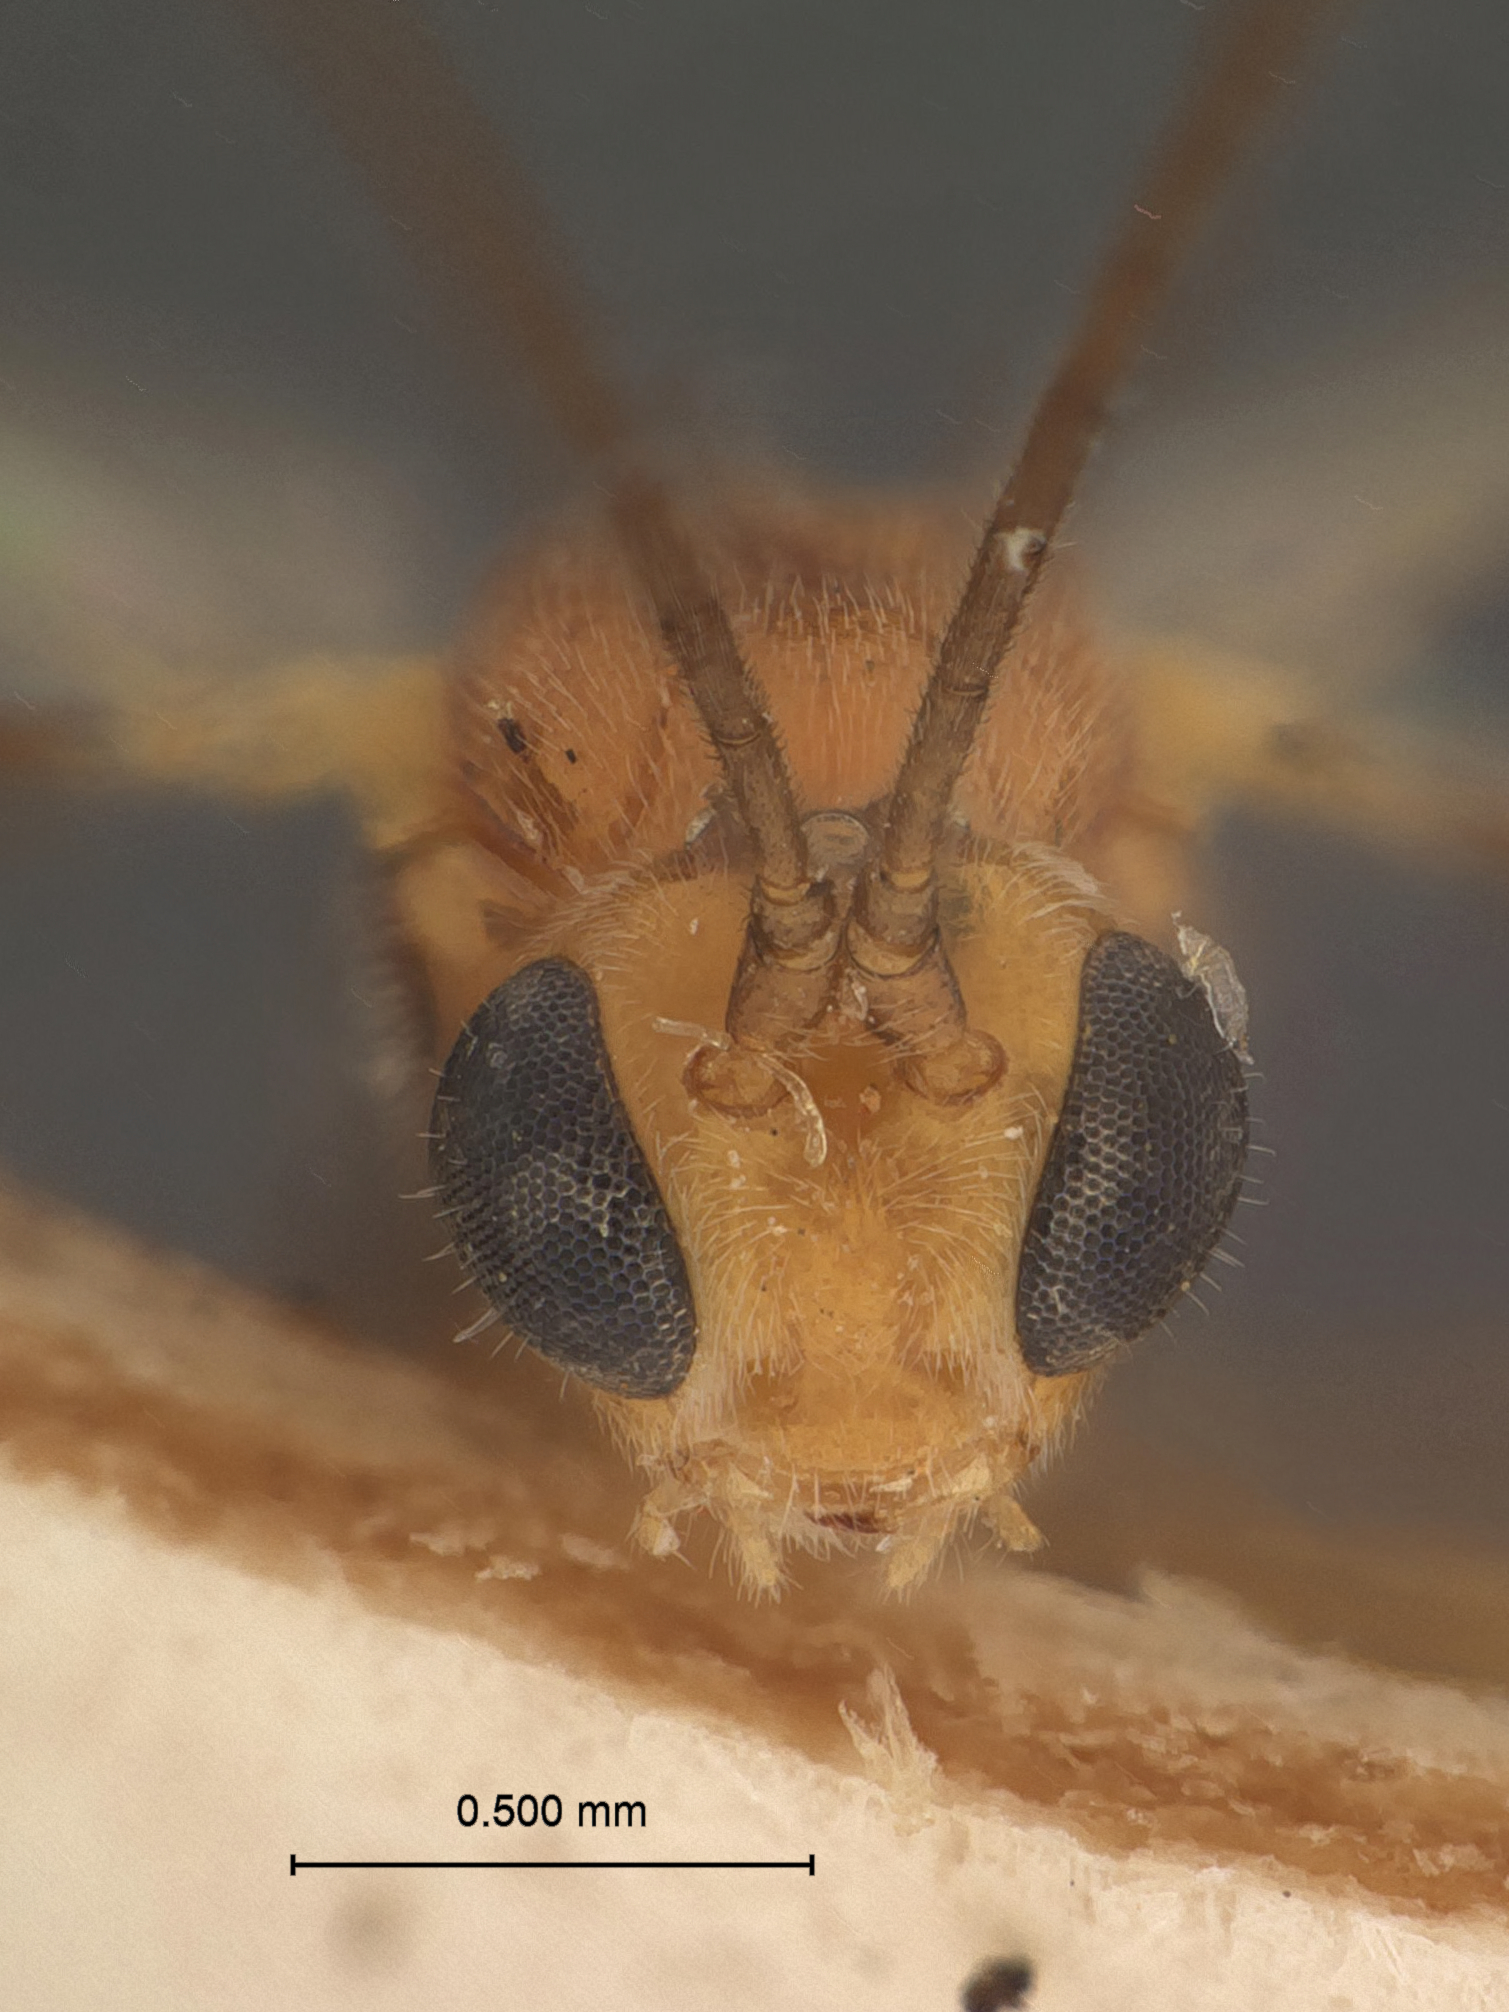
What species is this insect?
Meteorus dumbletoni
